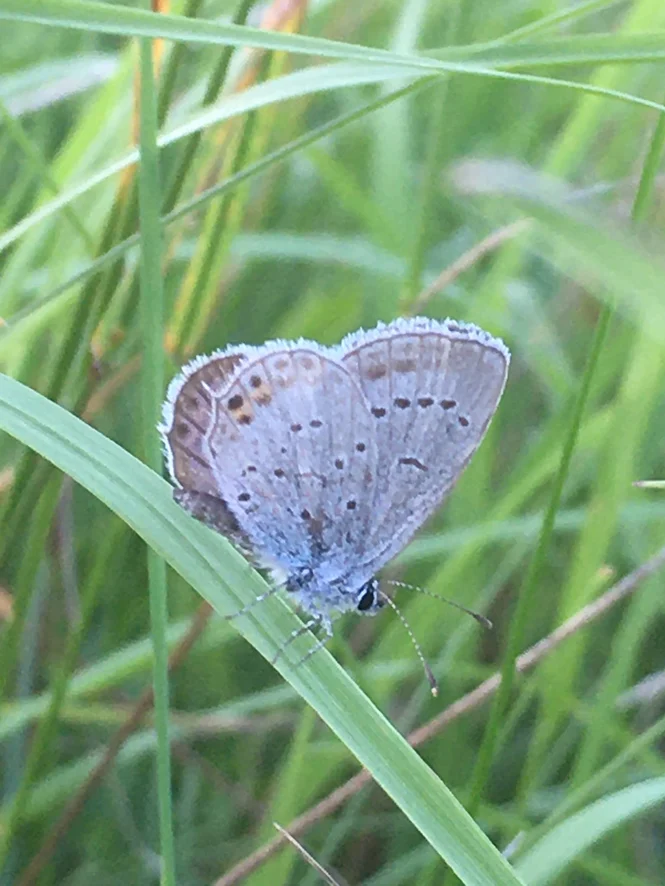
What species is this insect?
Cupido argiades (also Elkalyce argiades)
